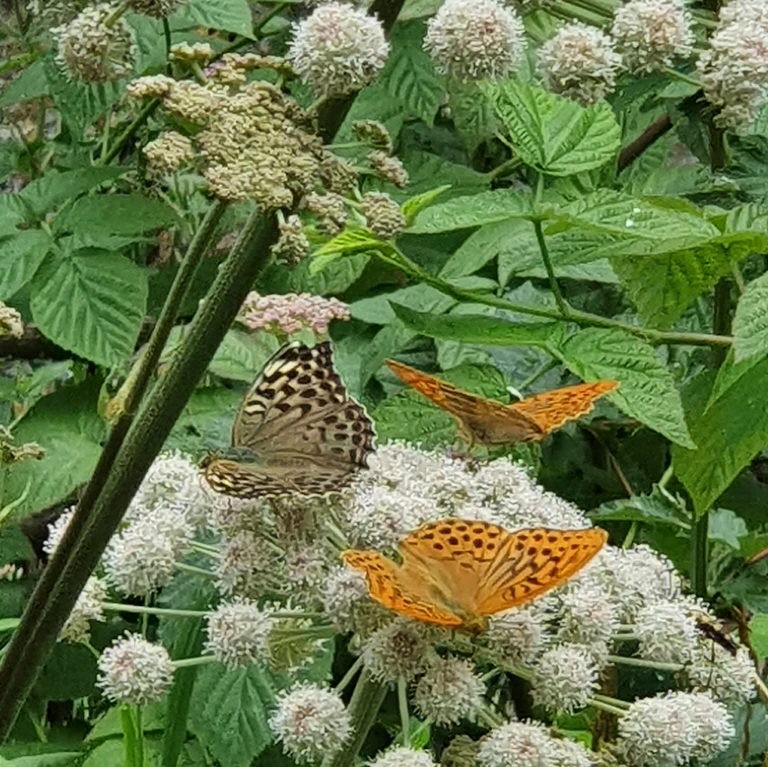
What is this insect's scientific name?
Argynnis paphia
